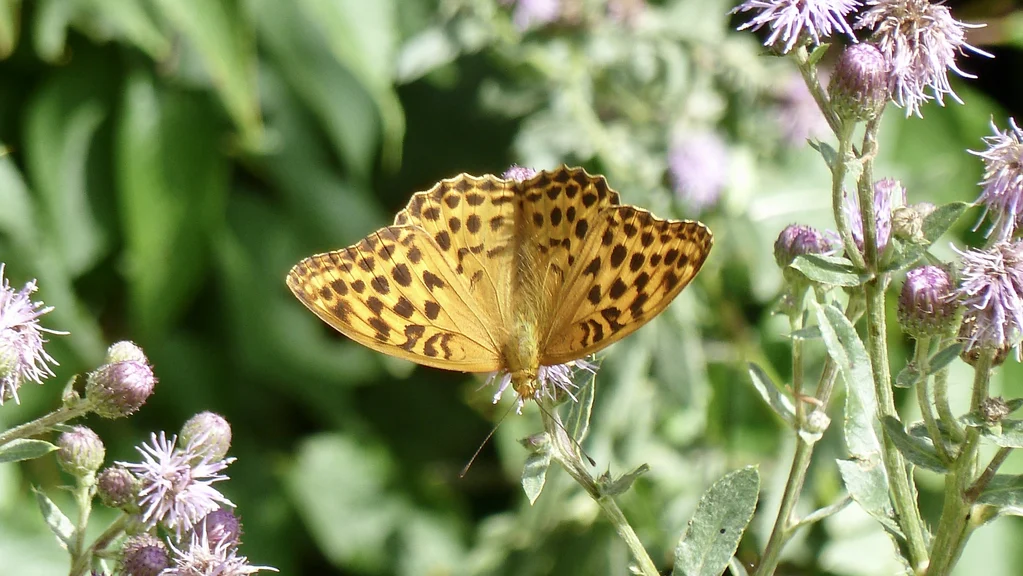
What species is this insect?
Argynnis paphia
